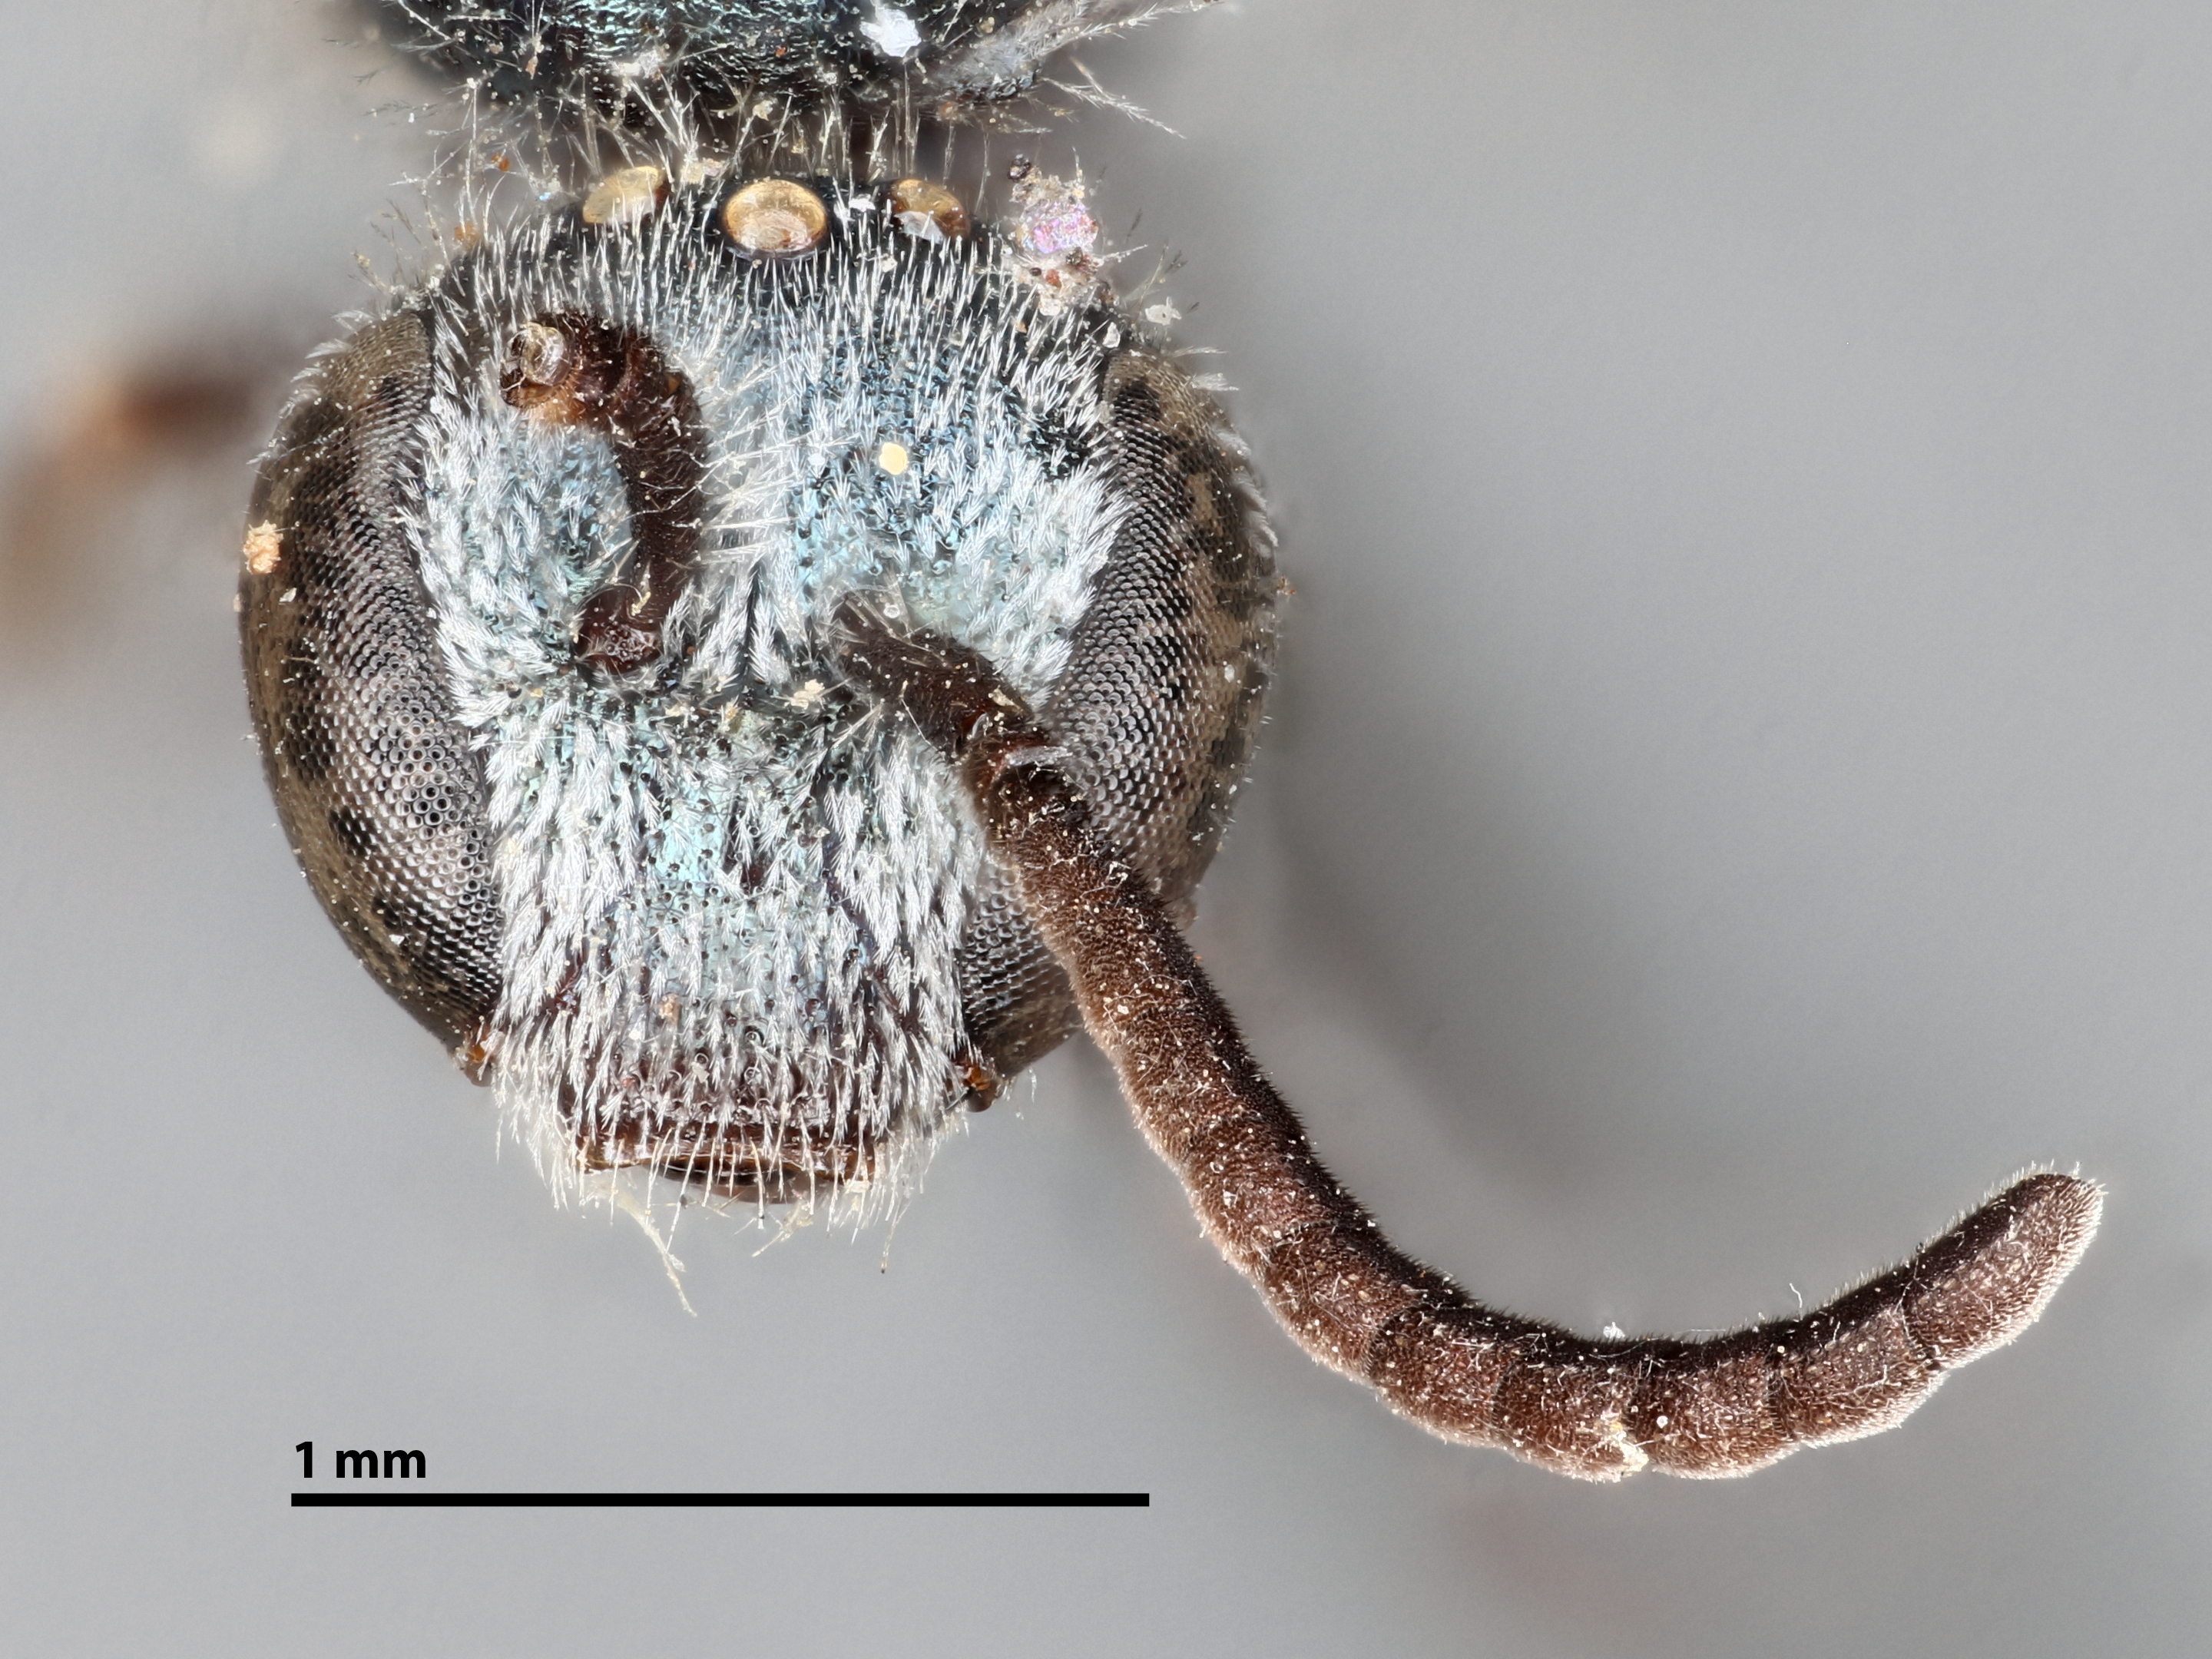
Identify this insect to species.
Halictus lepidii
